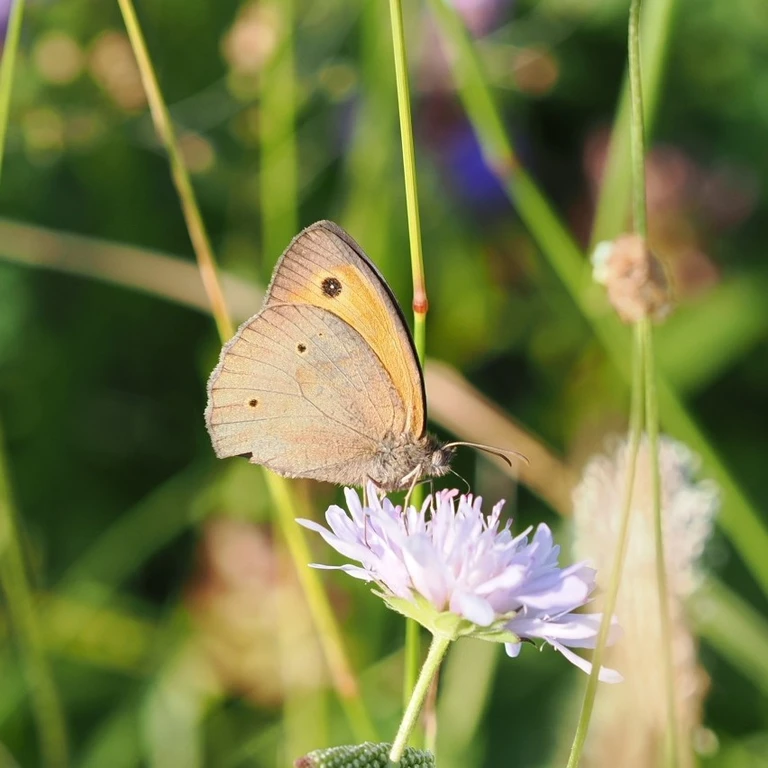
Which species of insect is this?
Maniola jurtina
